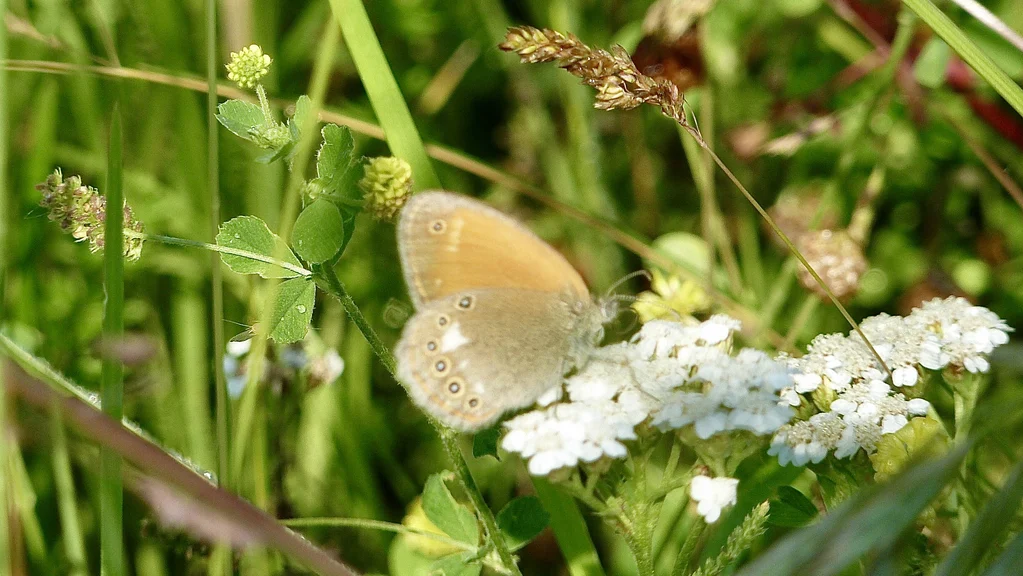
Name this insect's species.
Coenonympha glycerion (also Coenonympha iphis)
